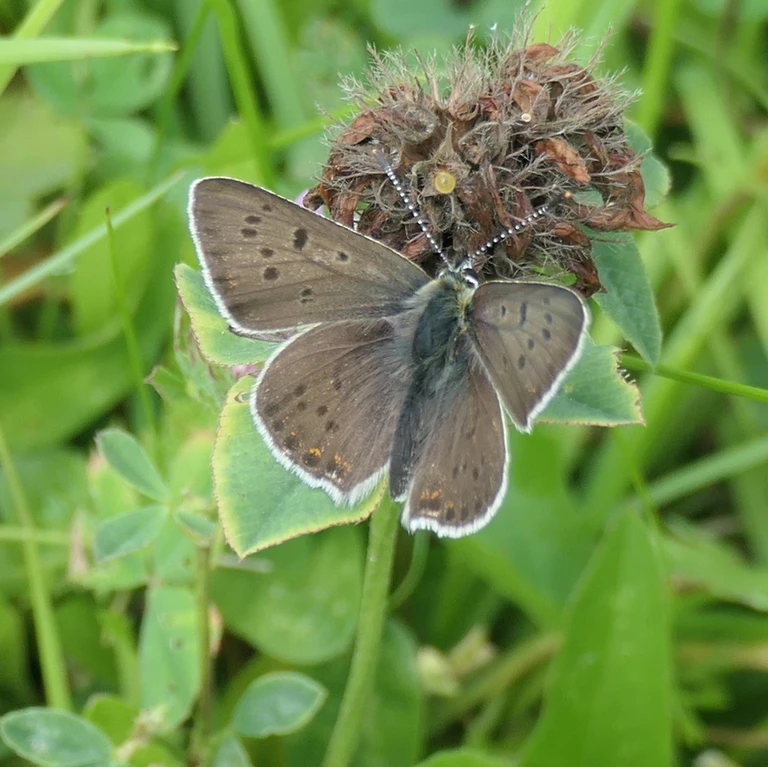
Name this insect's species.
Lycaena tityrus (also Loweia tityrus)
